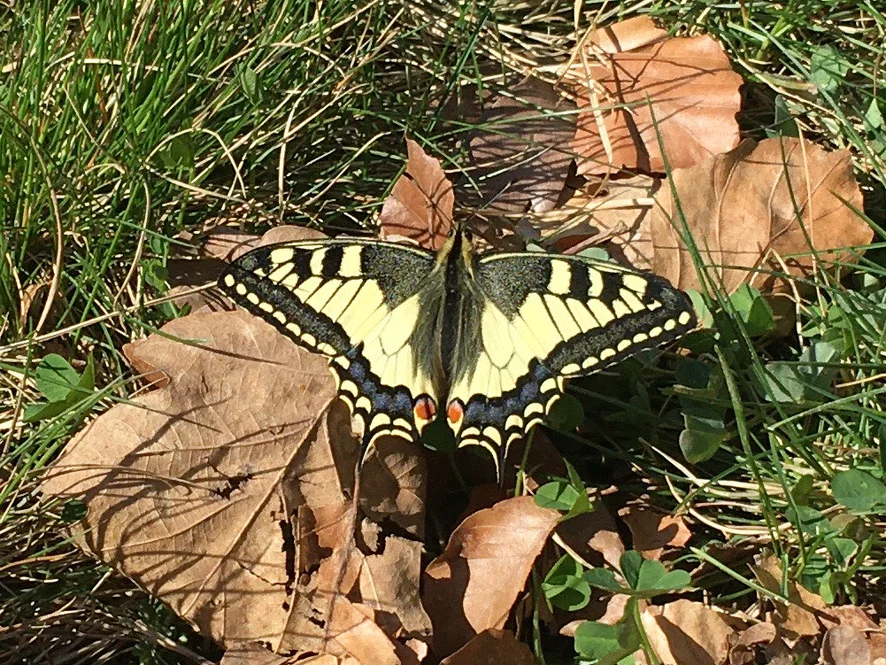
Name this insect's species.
Papilio machaon
